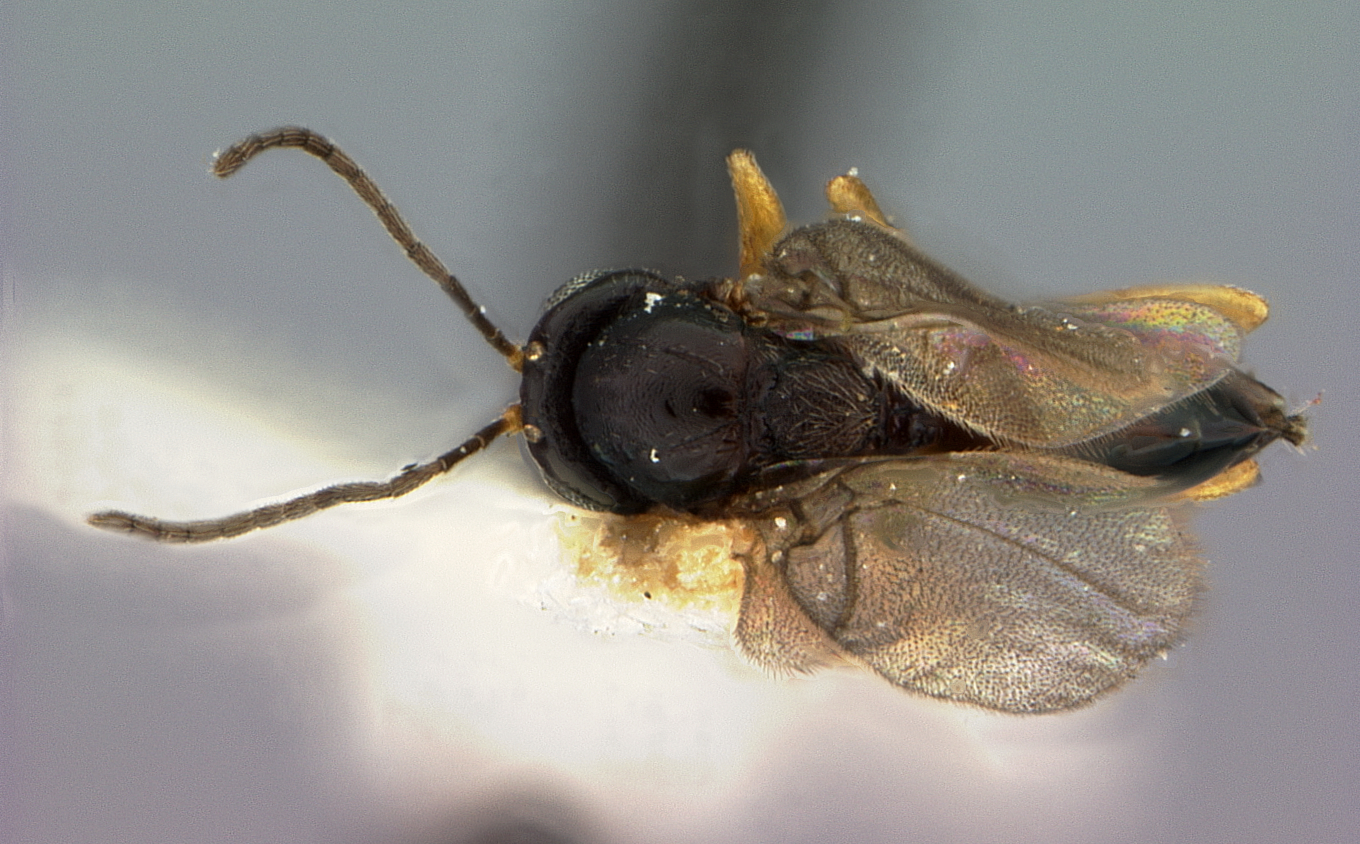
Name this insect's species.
Plagiotrochus suberi
